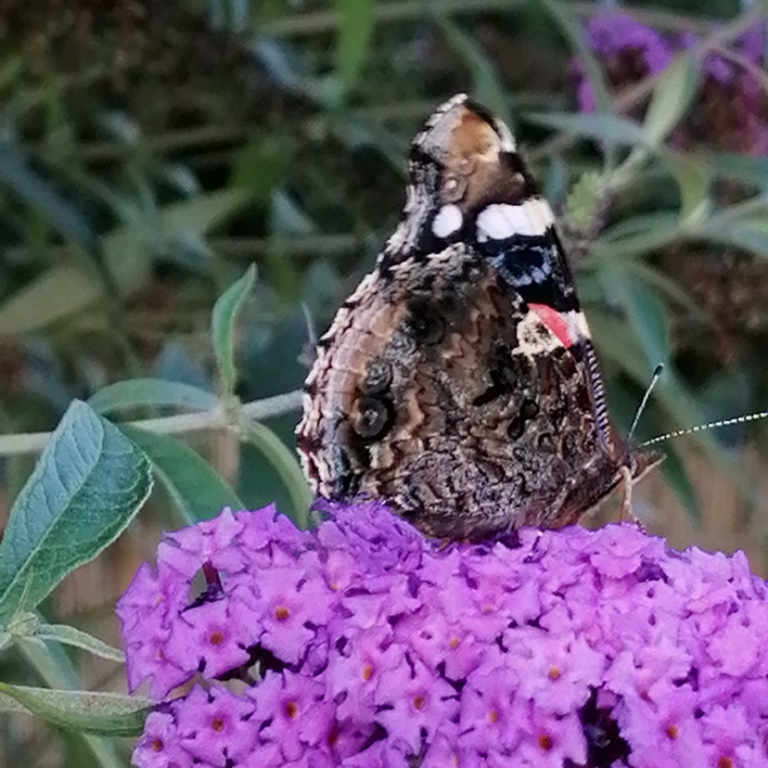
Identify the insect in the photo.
Vanessa atalanta
